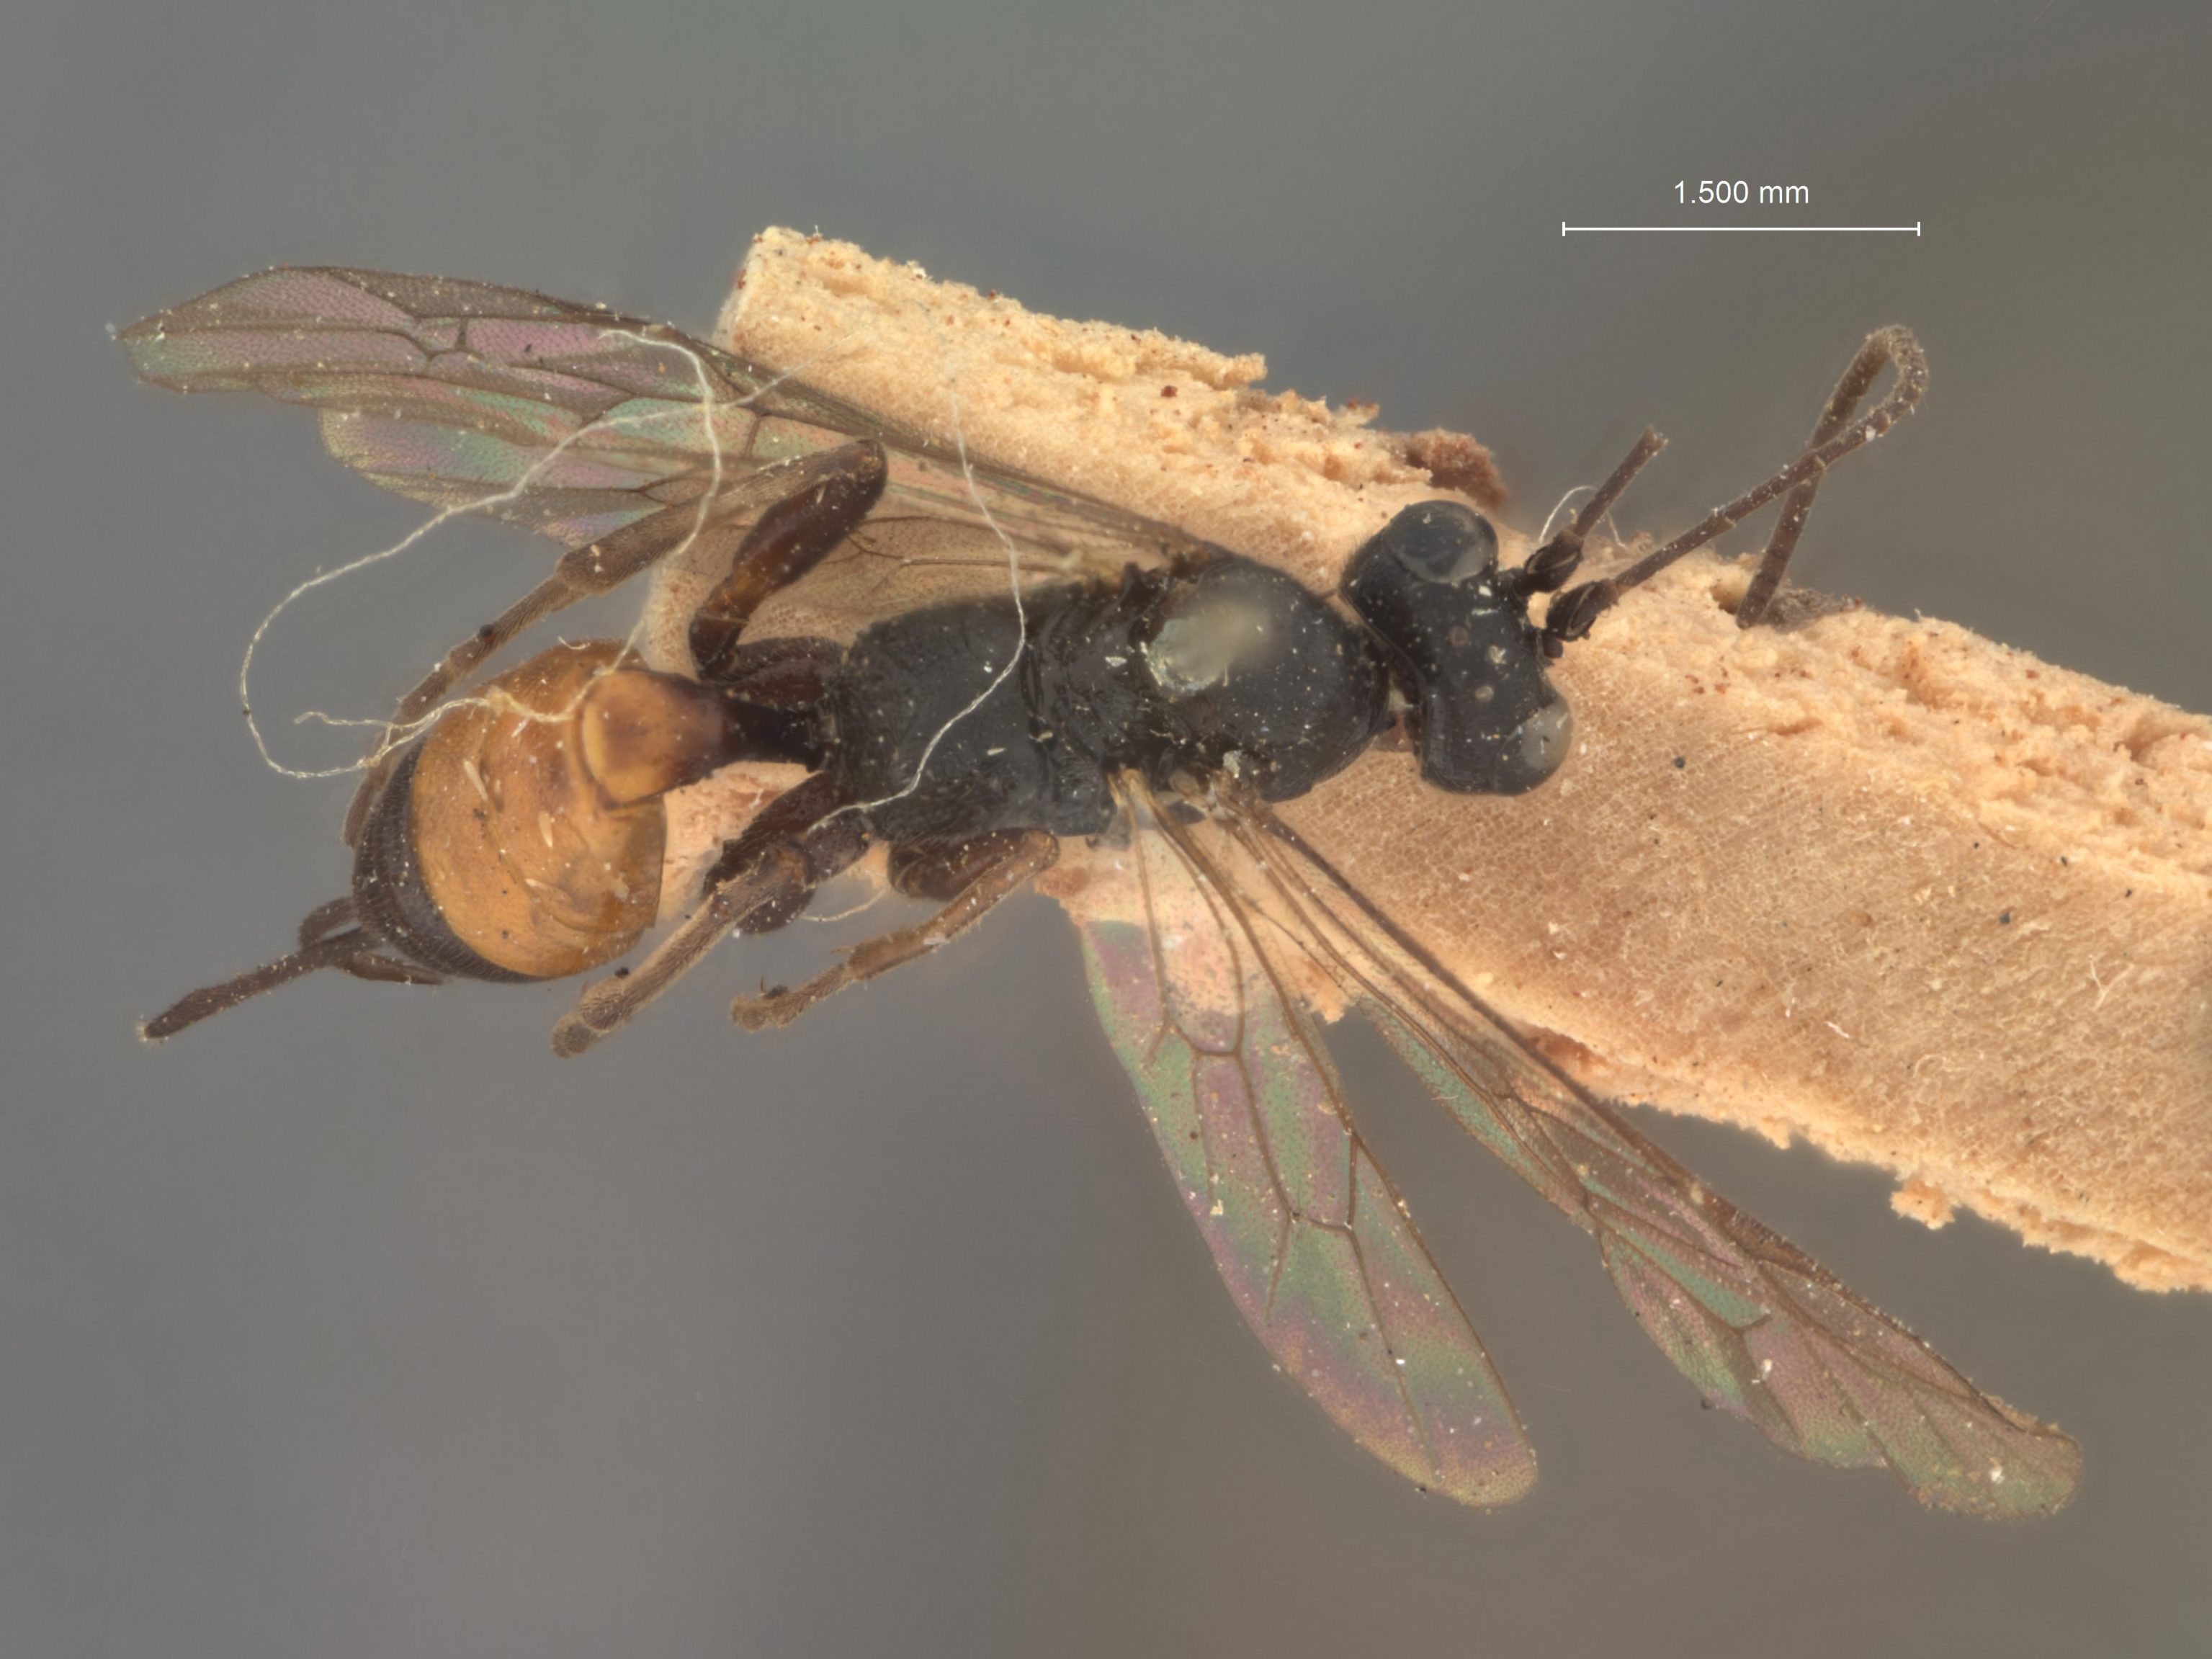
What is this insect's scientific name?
Trychosis tunicula-rubra
